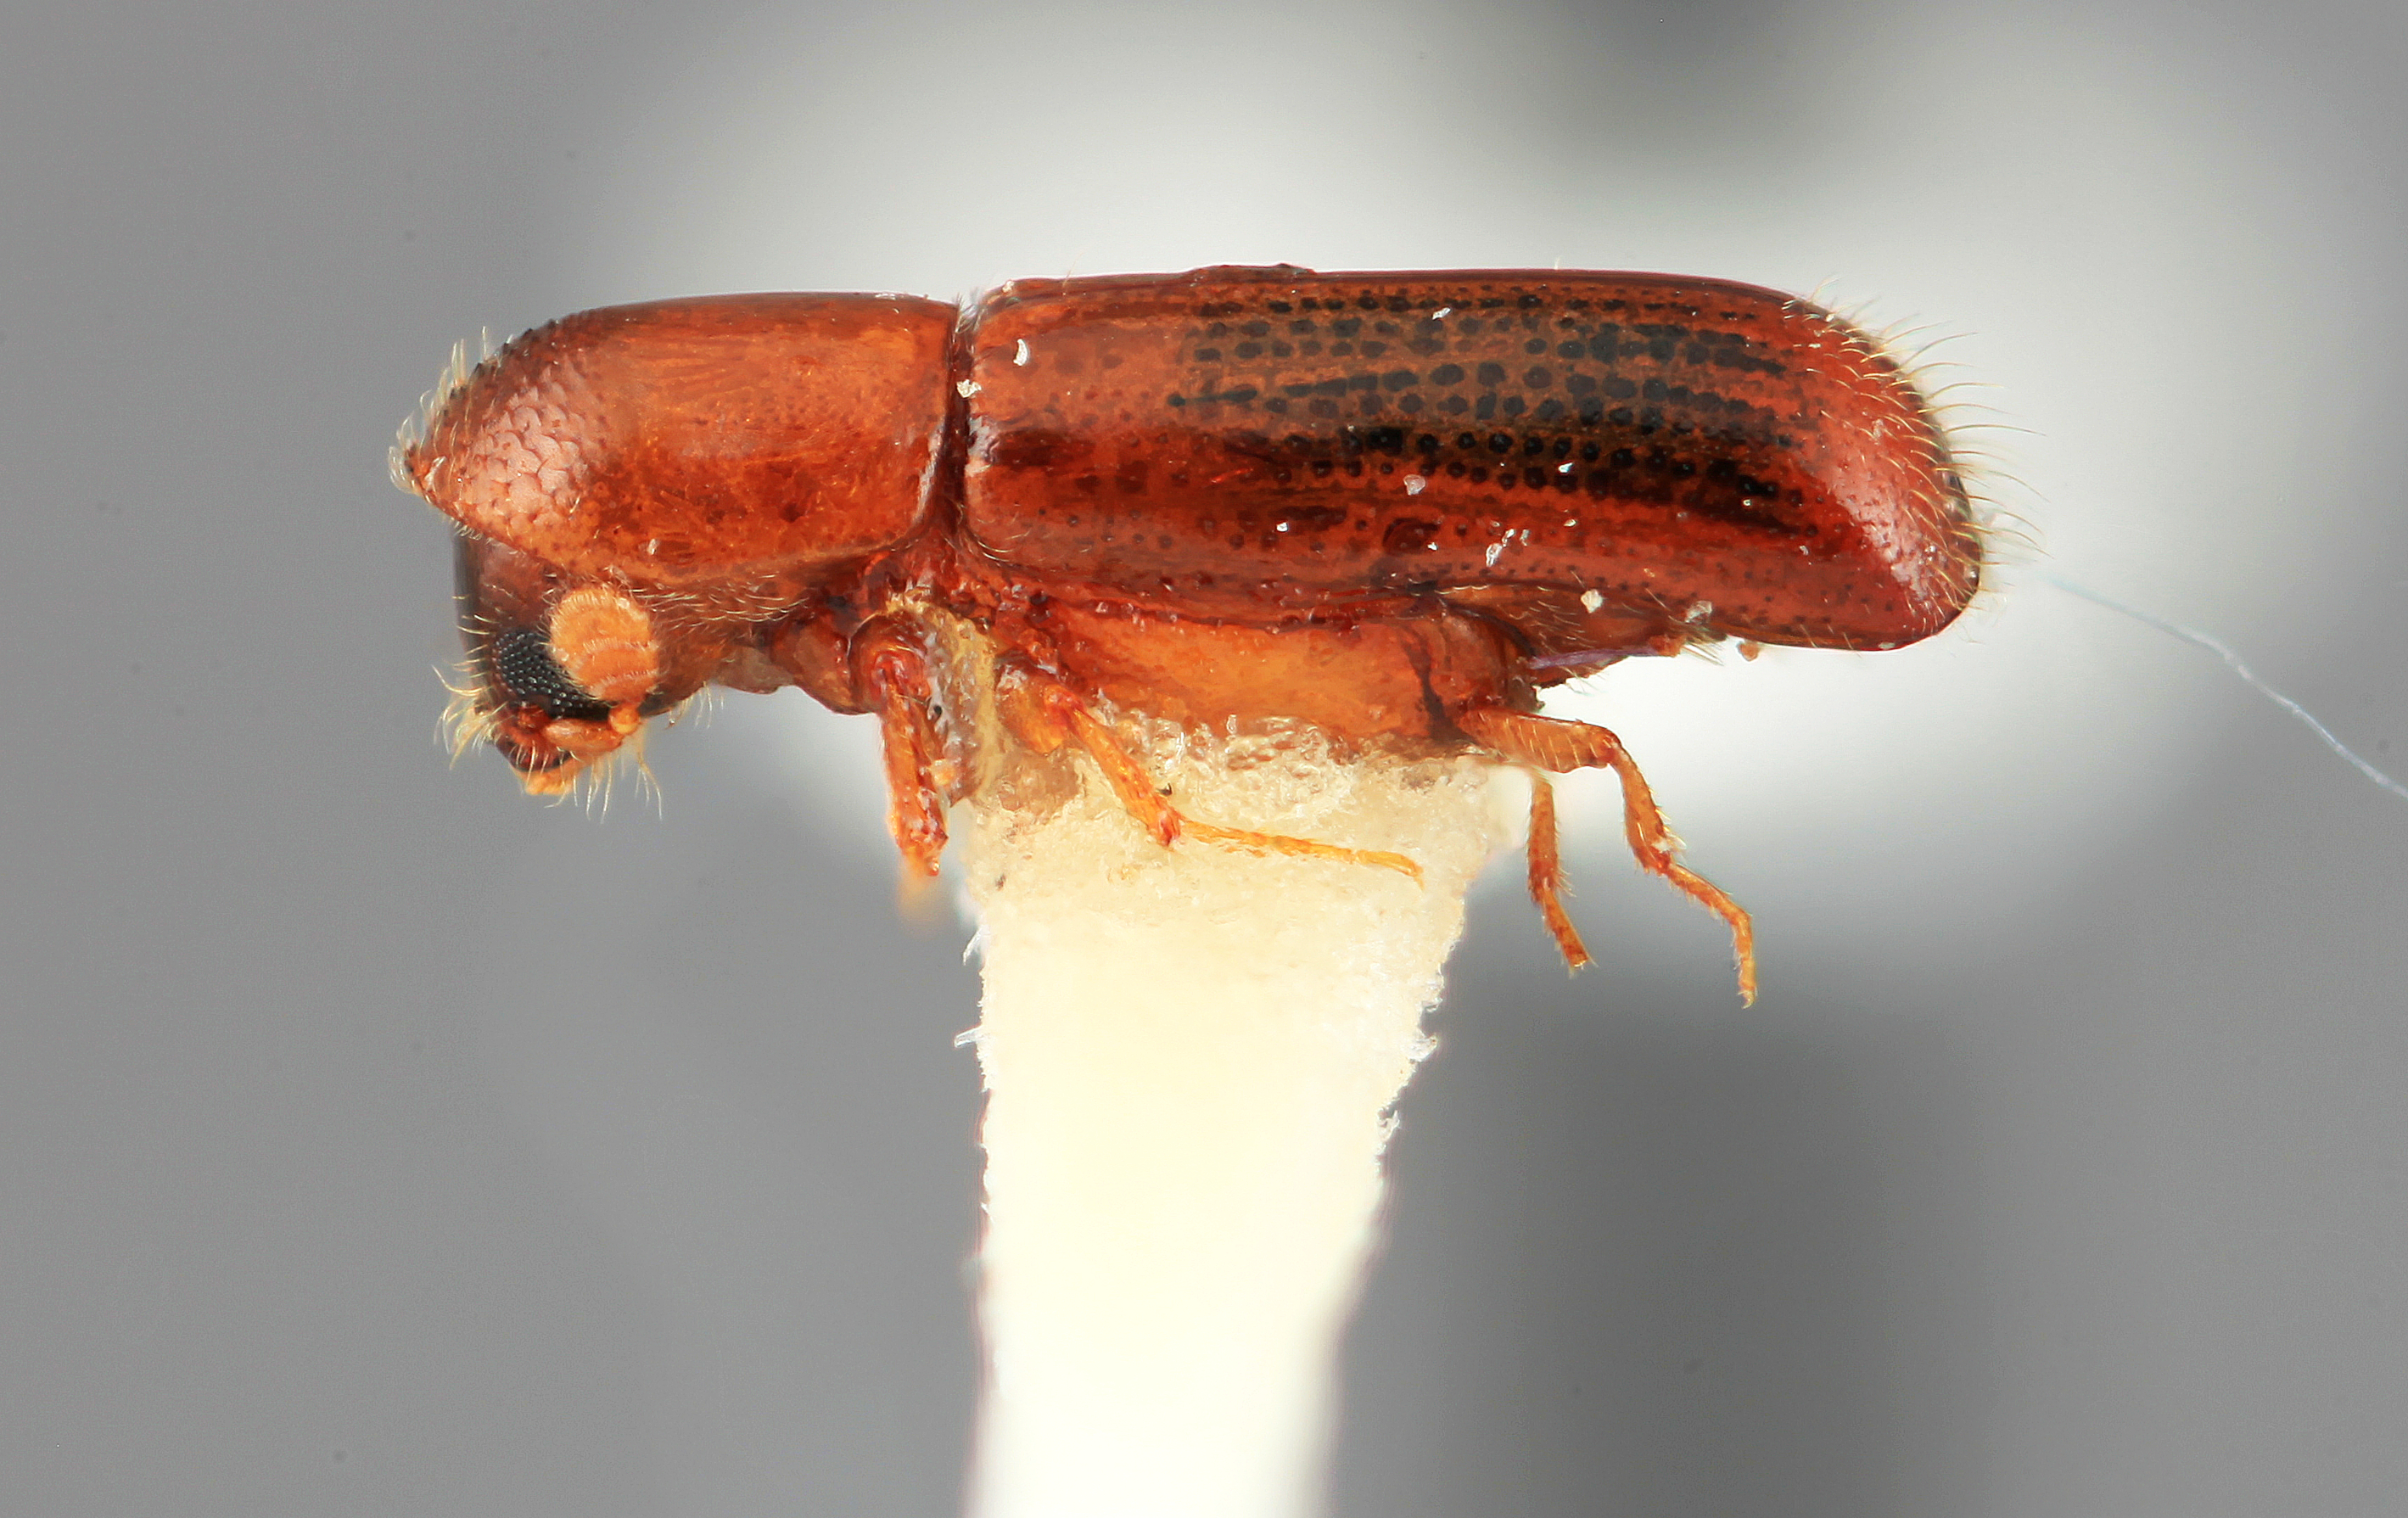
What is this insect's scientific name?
Gnathotrupes colaphus
